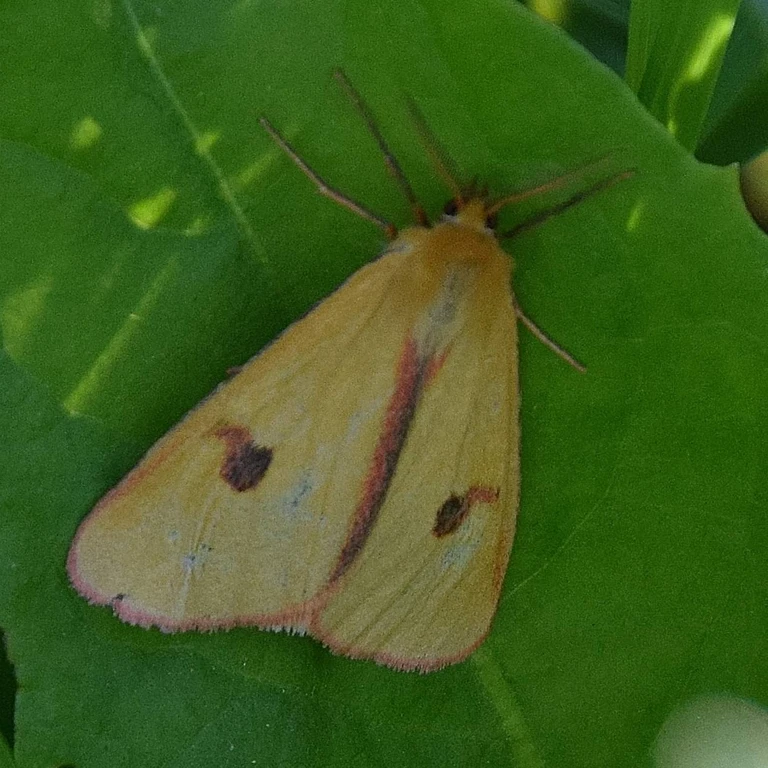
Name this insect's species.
Diacrisia sannio
